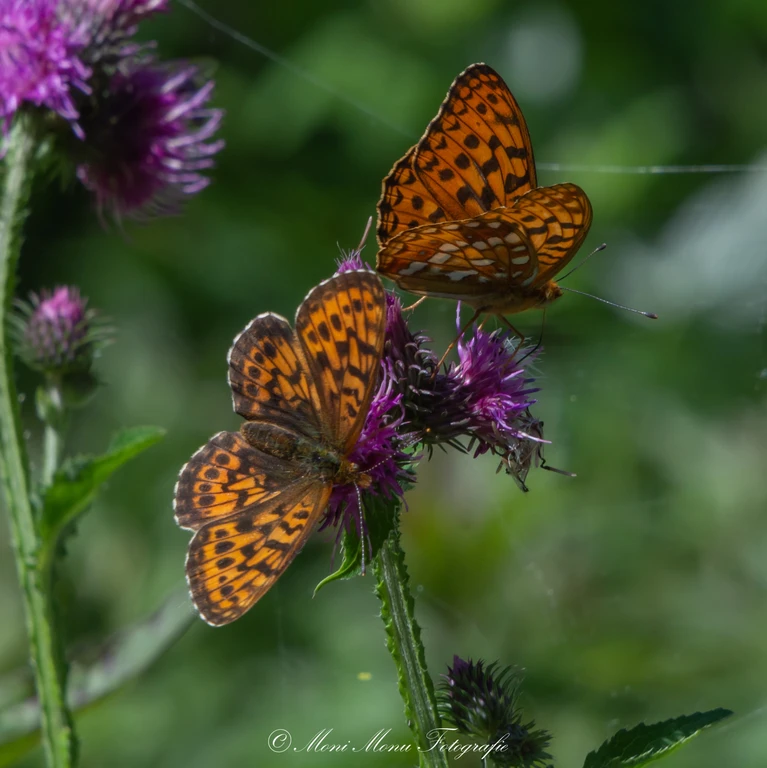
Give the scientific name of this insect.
Fabriciana adippe
